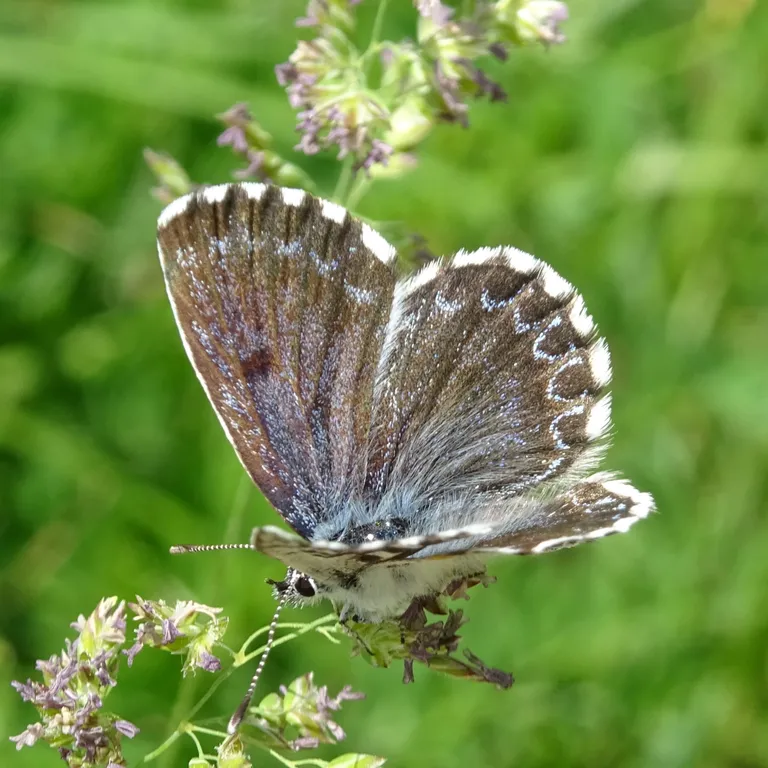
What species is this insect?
Scolitantides orion
